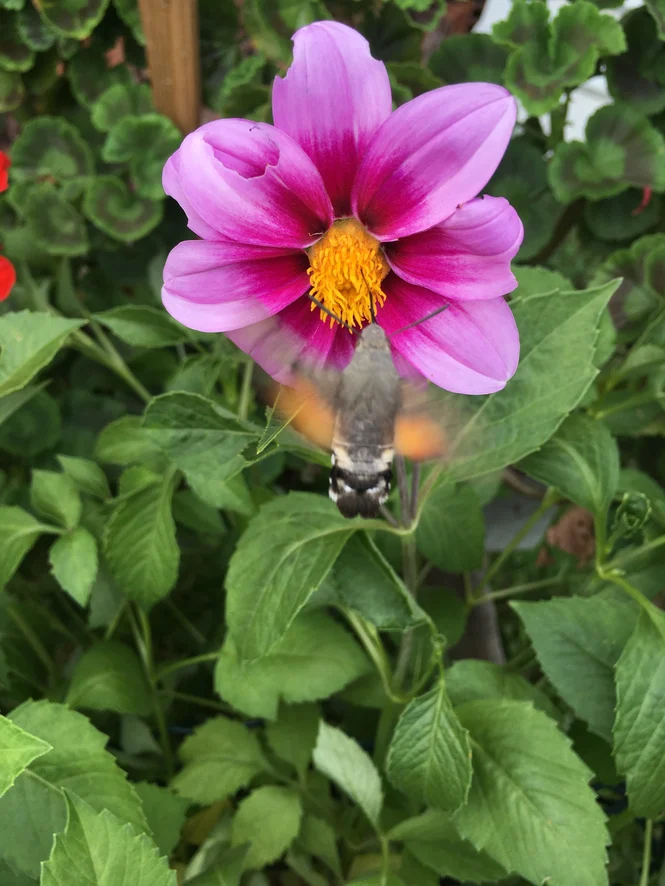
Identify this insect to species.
Macroglossum stellatarum
